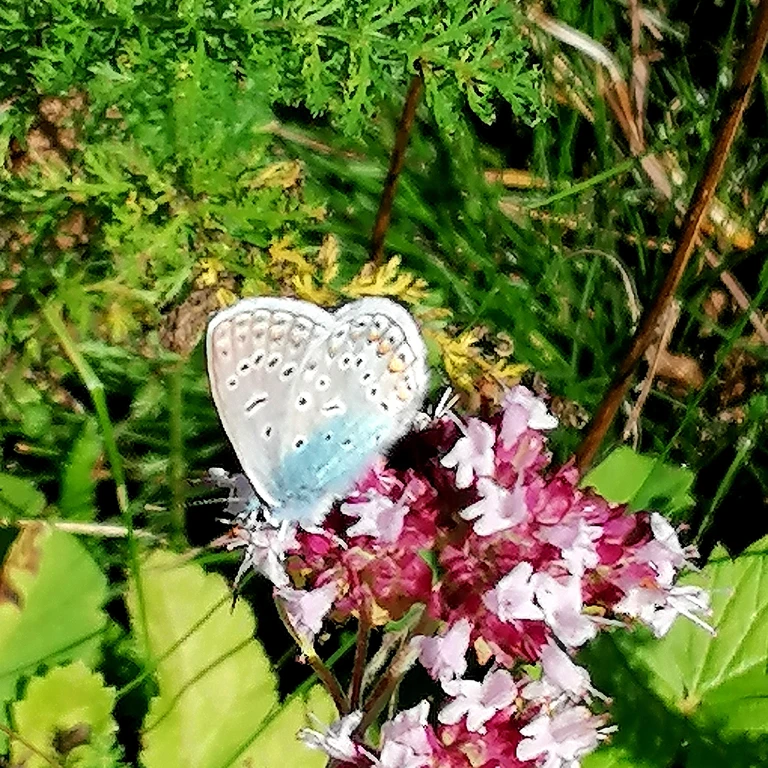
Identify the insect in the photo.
Polyommatus icarus
